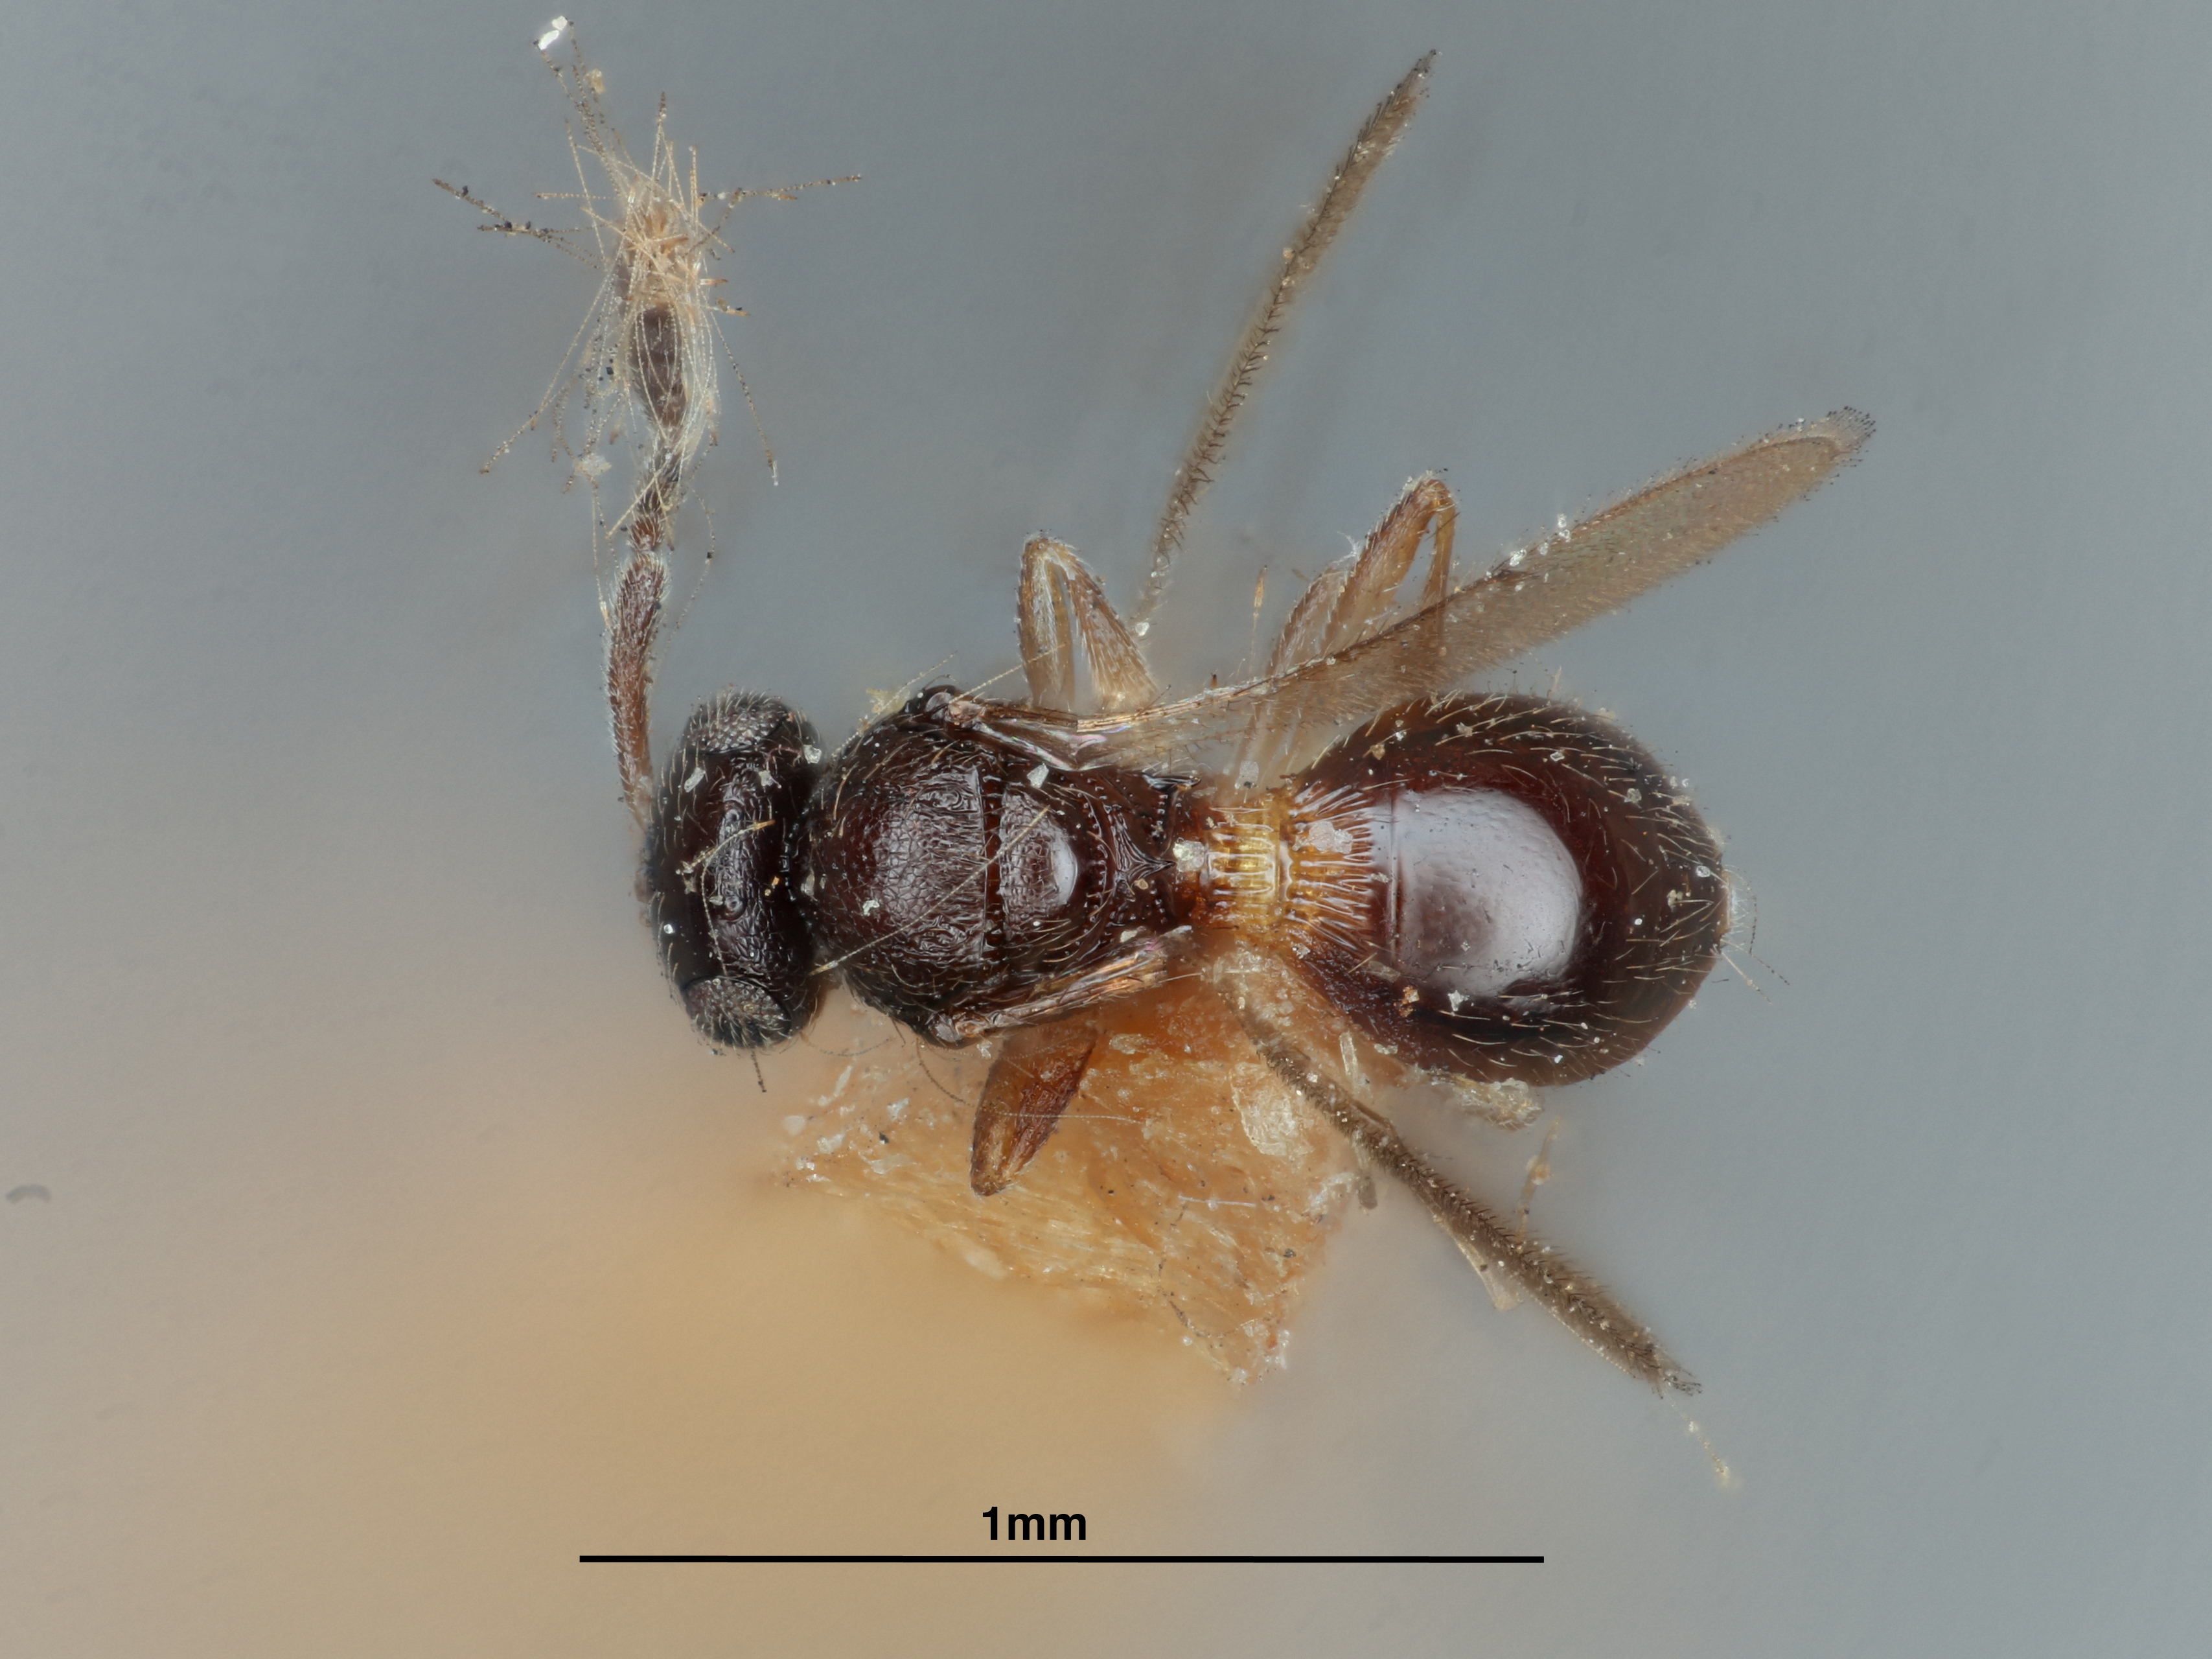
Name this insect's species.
Trimorus minutus
